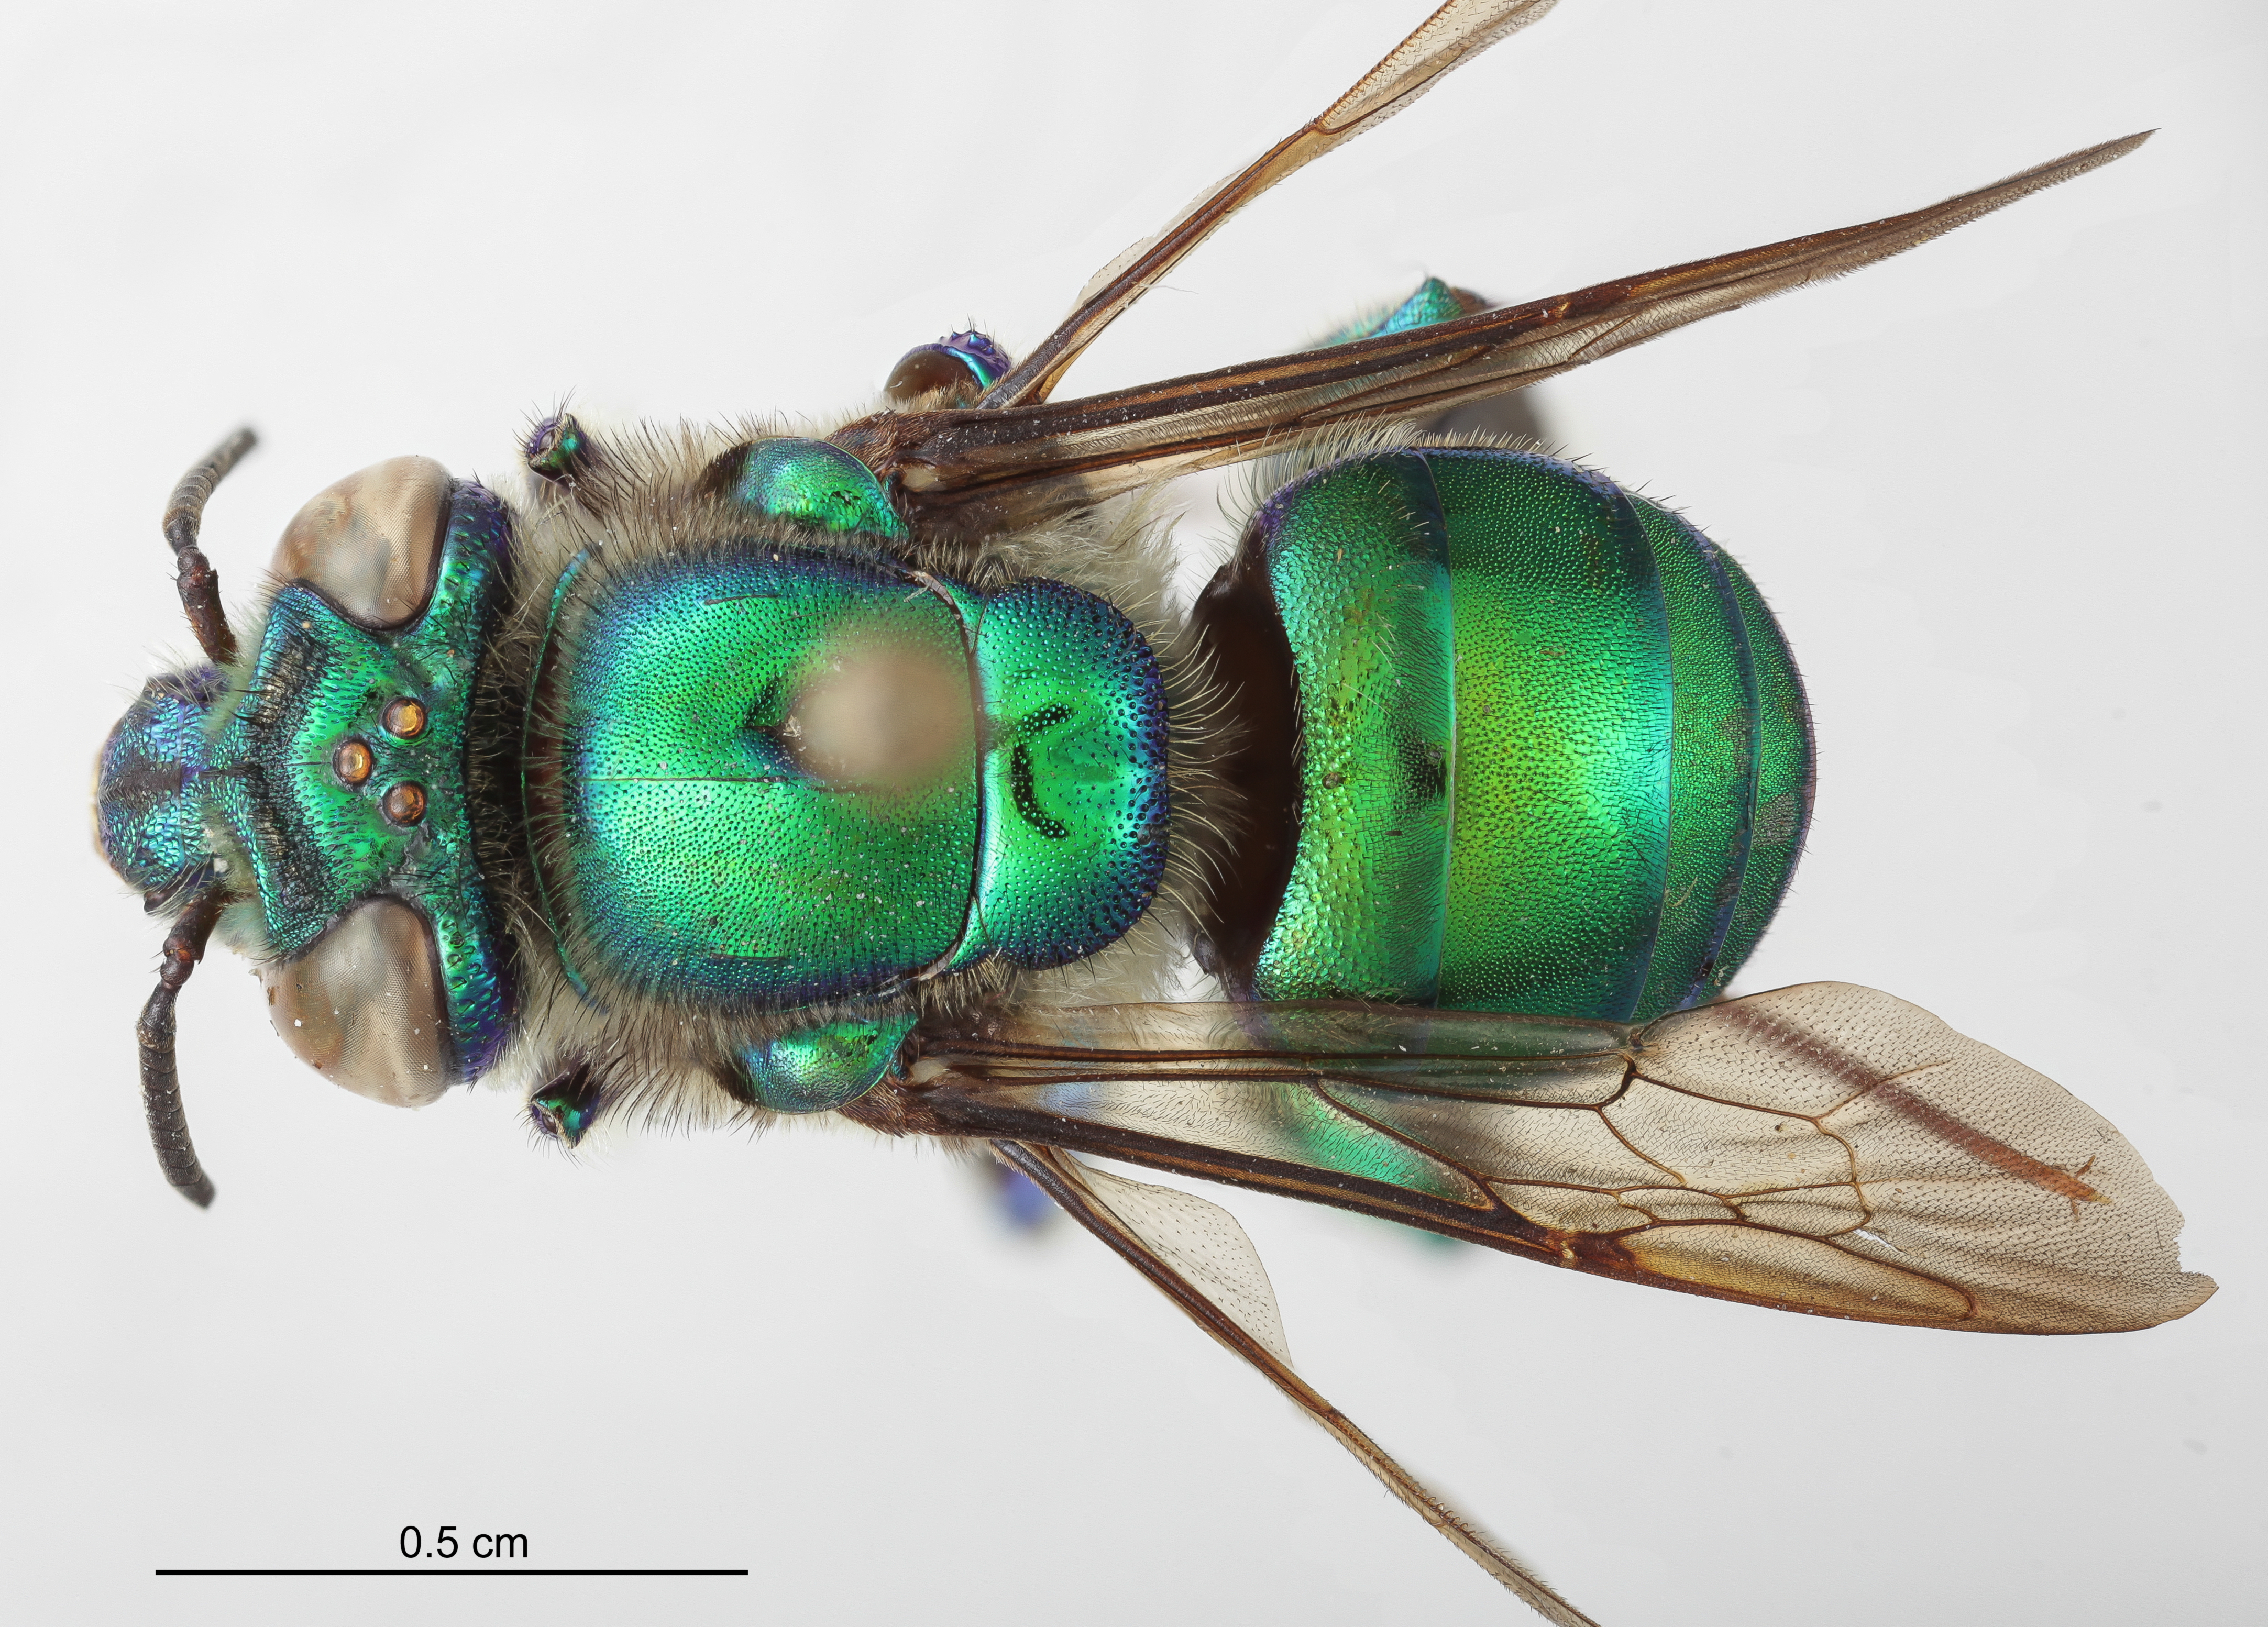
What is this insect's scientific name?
Euglossa ignita
